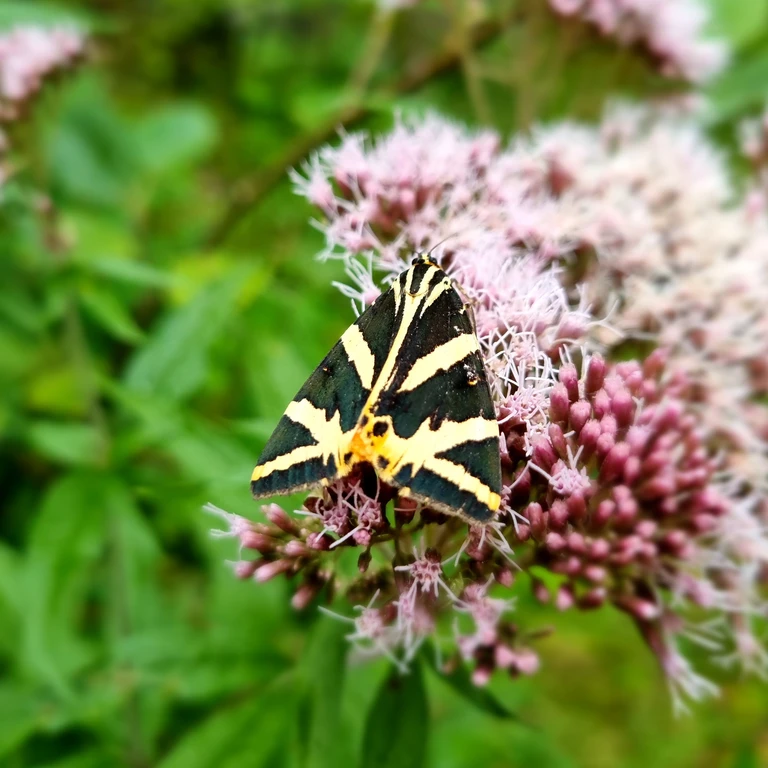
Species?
Euplagia quadripunctaria
